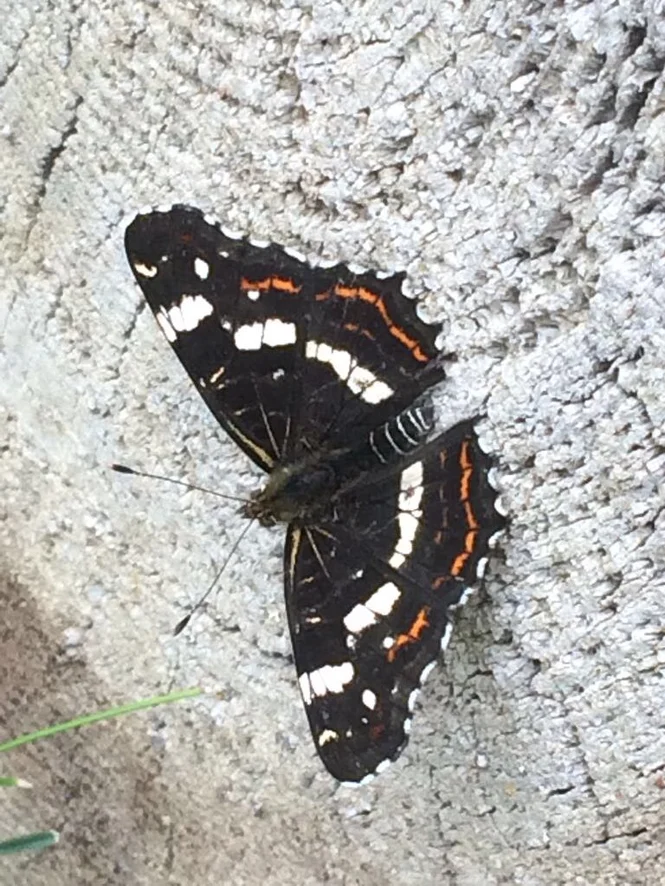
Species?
Araschnia levana
